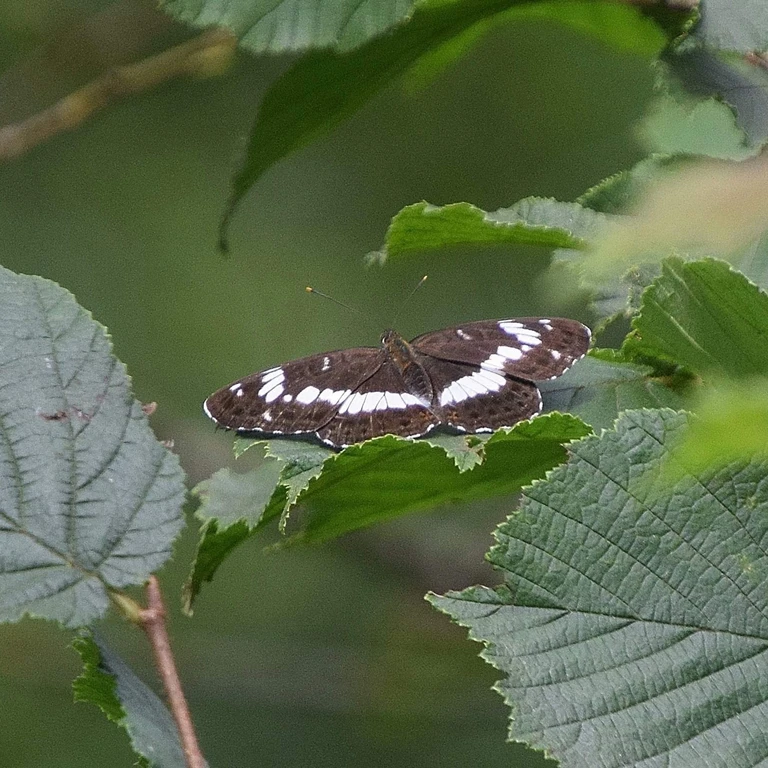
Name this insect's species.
Limenitis camilla (also Ladoga camilla)
